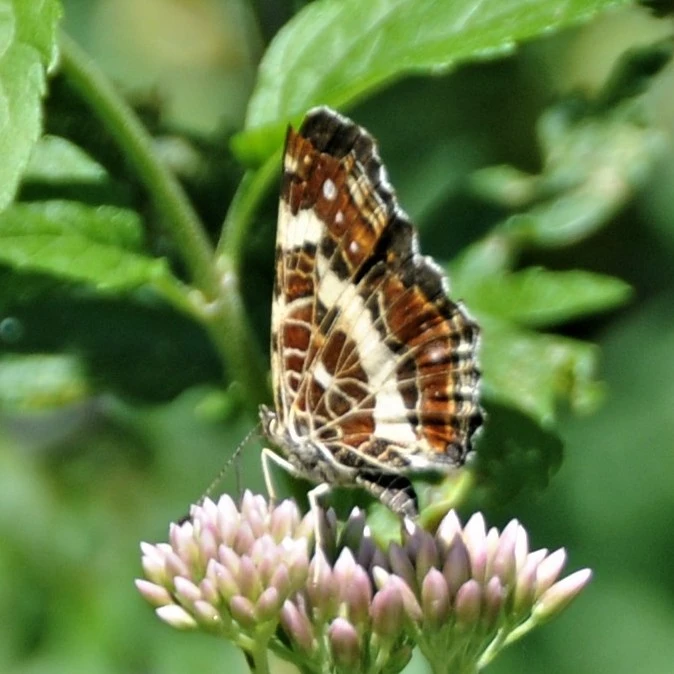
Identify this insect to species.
Araschnia levana
